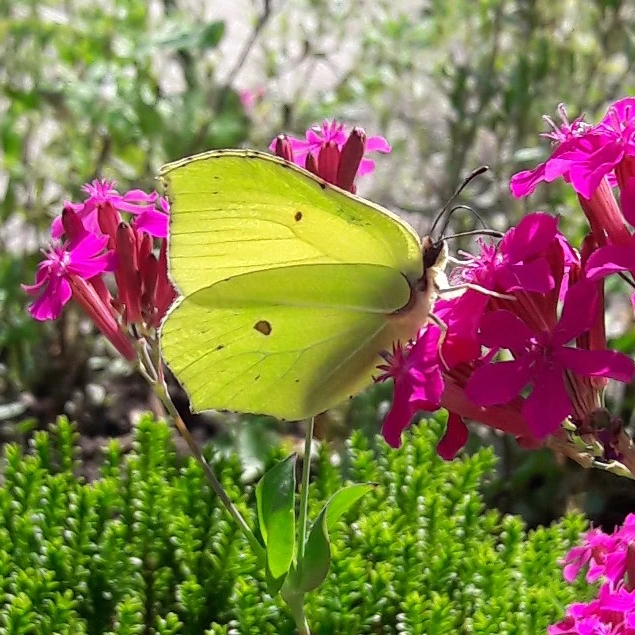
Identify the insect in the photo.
Gonepteryx rhamni
